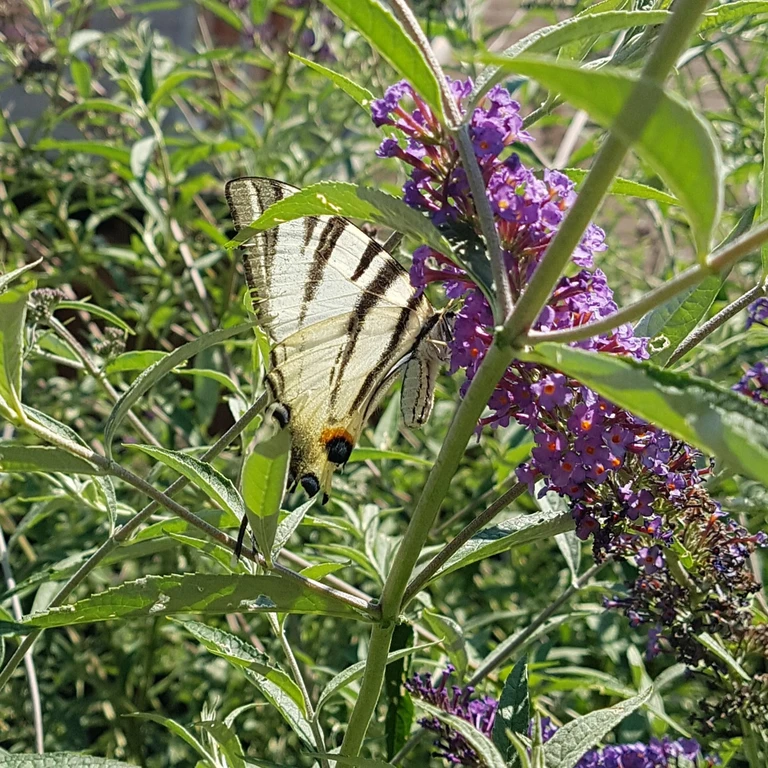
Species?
Iphiclides podalirius
